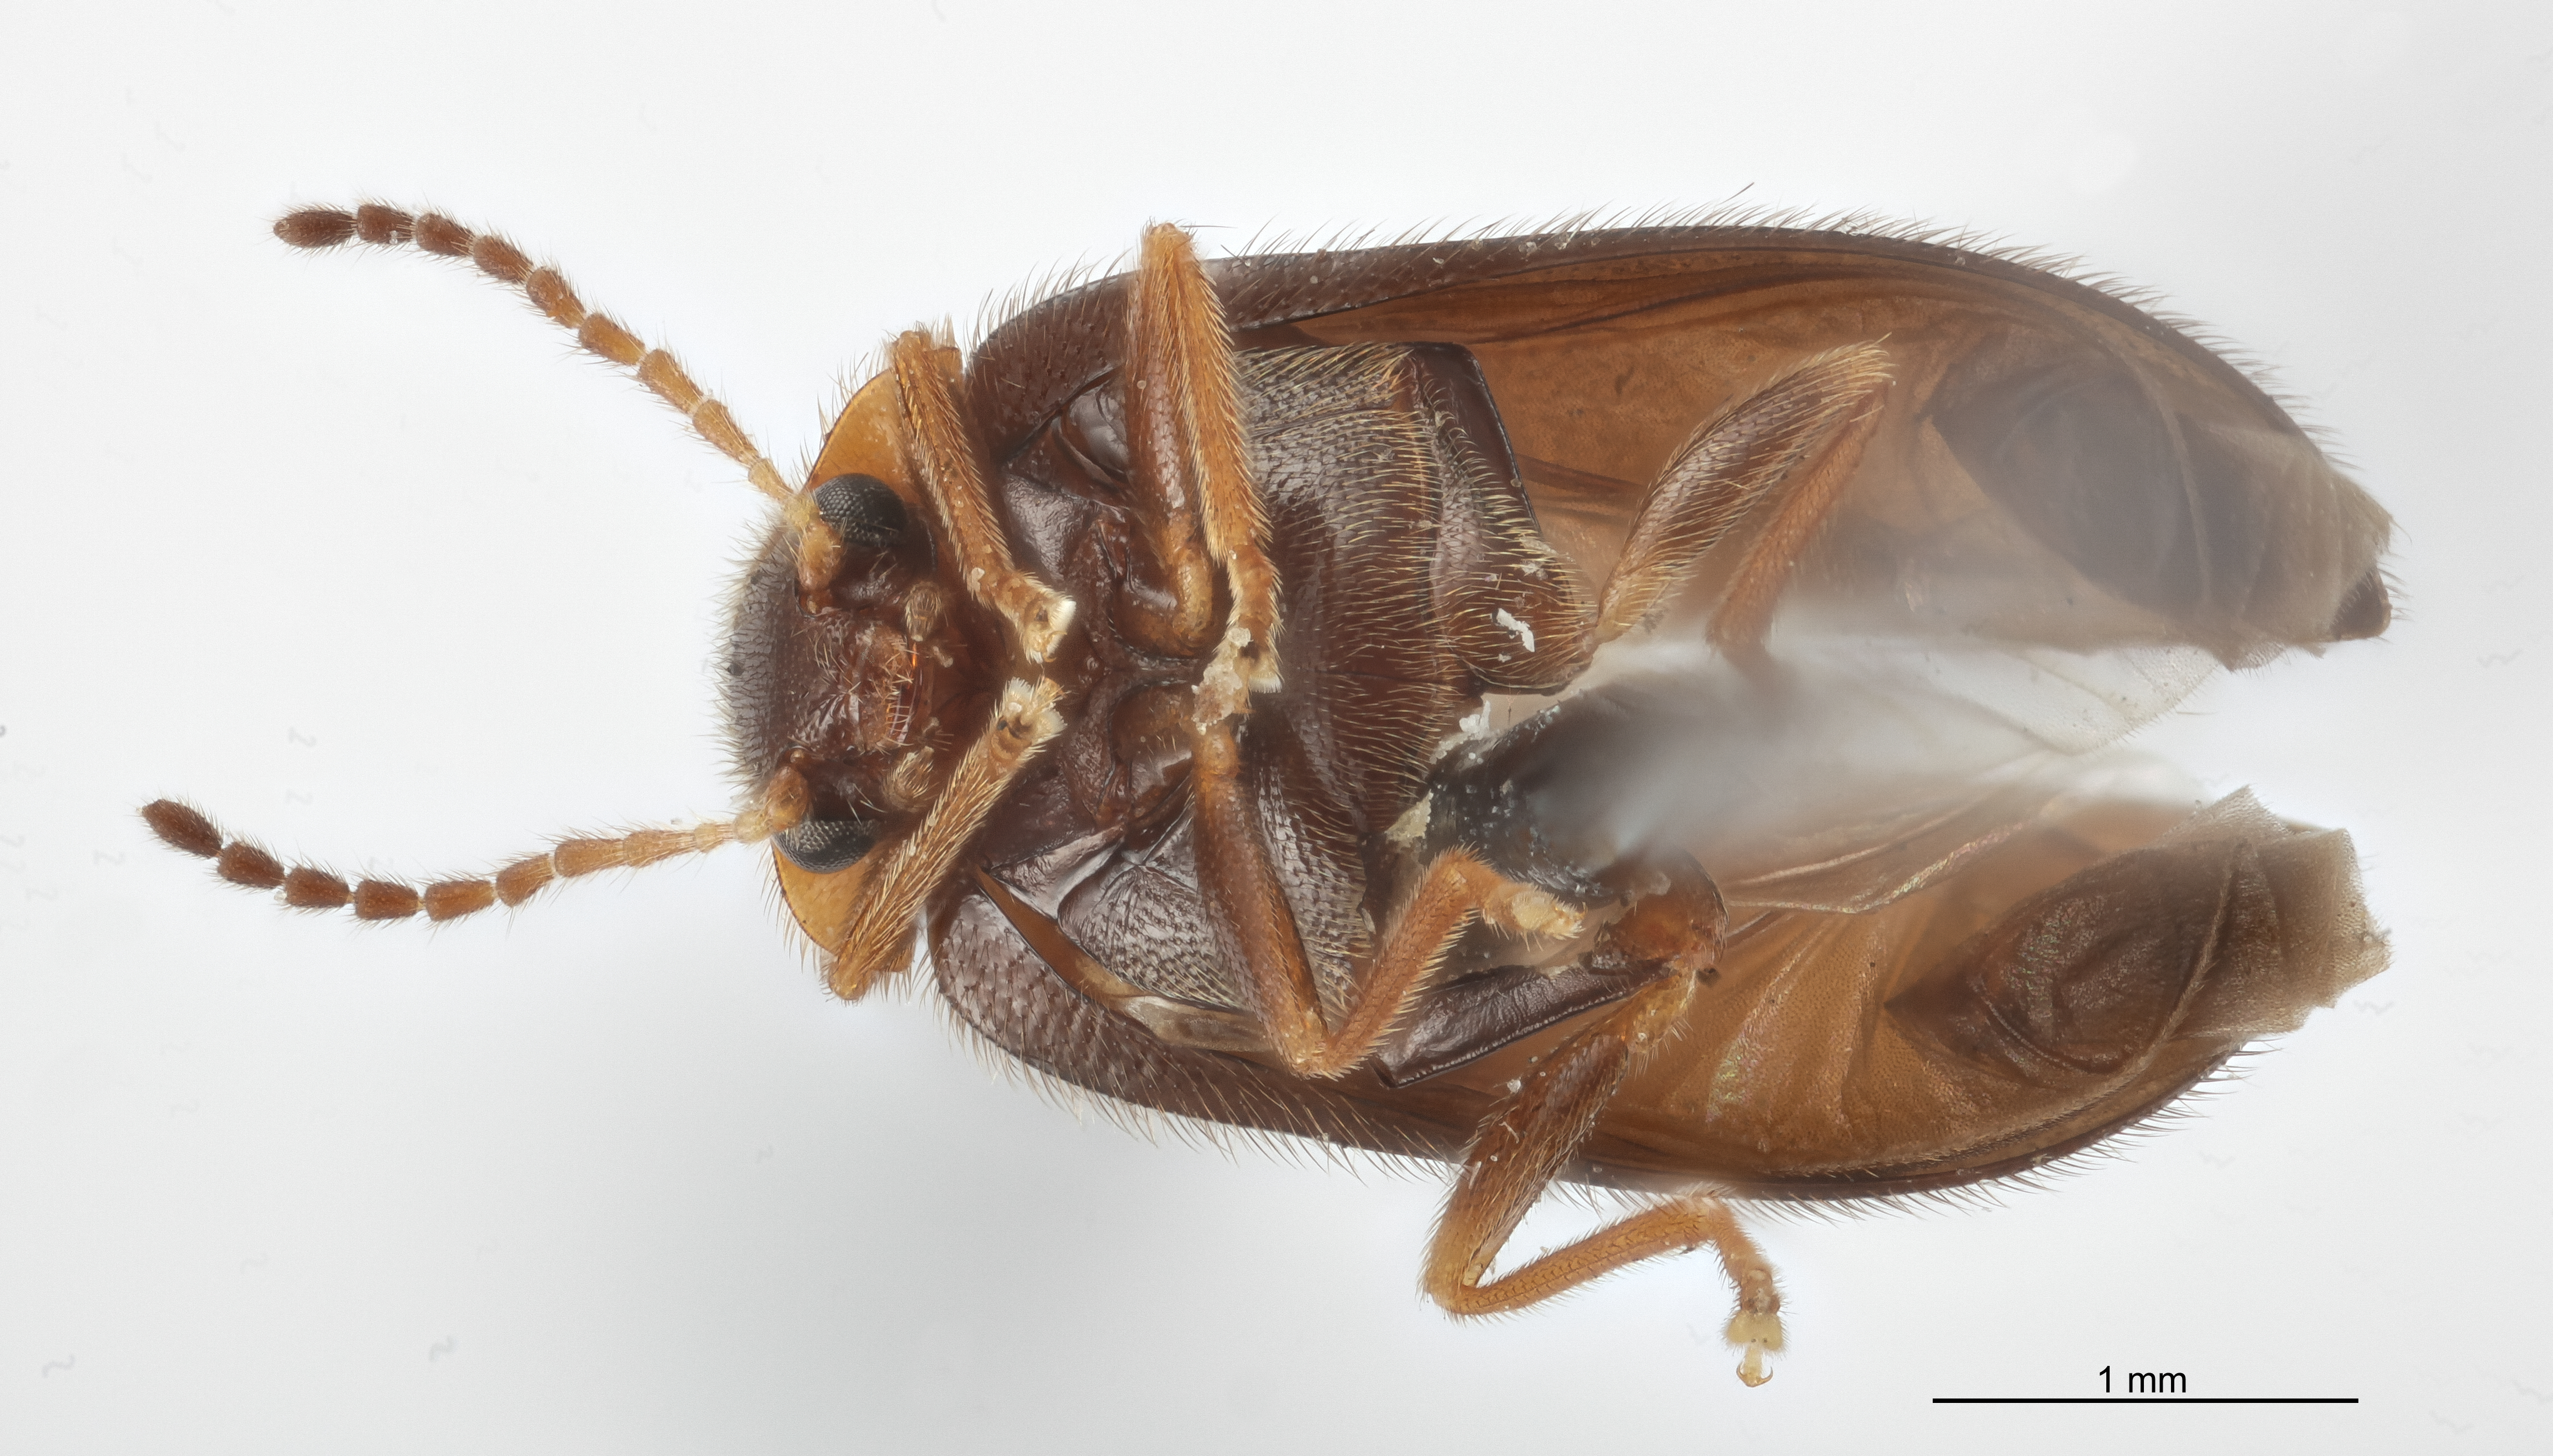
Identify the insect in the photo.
Cyphon drymophilous
